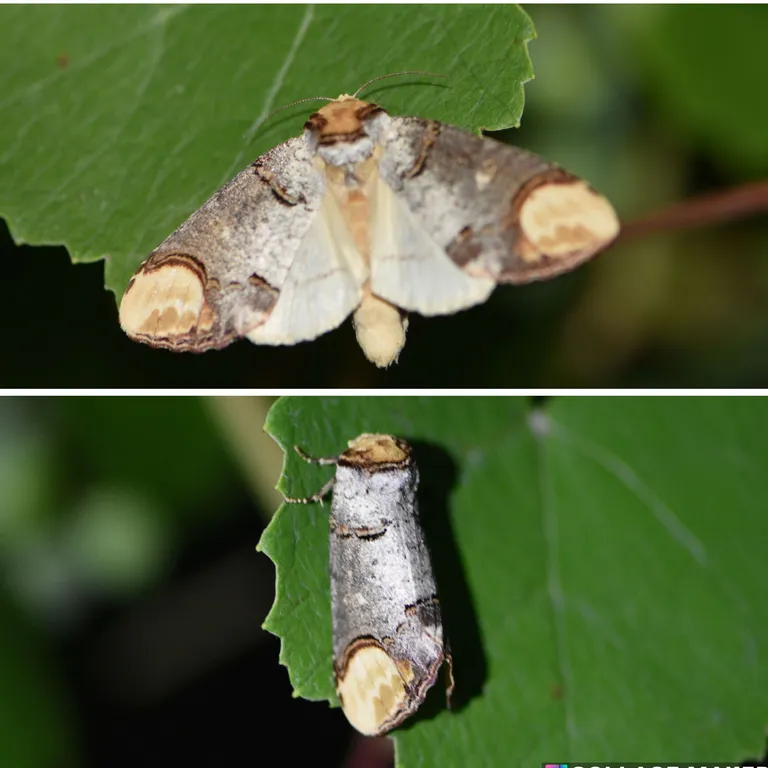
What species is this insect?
Phalera bucephala
